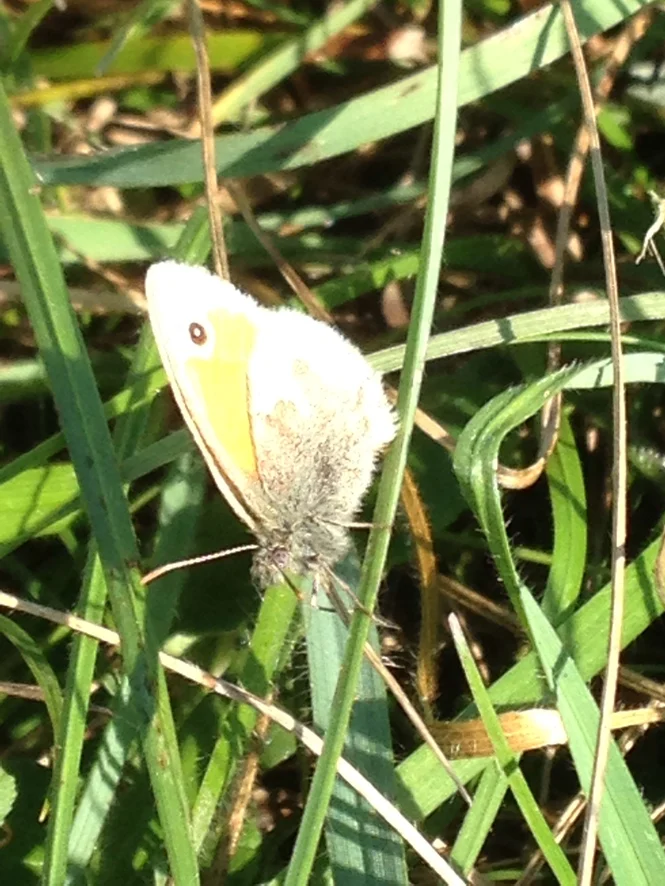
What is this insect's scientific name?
Coenonympha pamphilus
